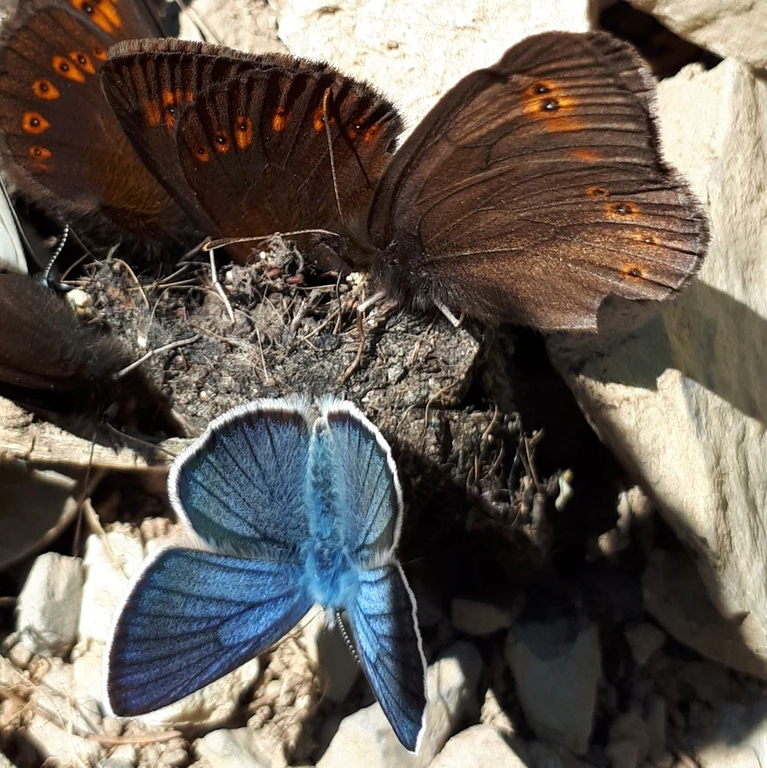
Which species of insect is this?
Erebia alberganus
